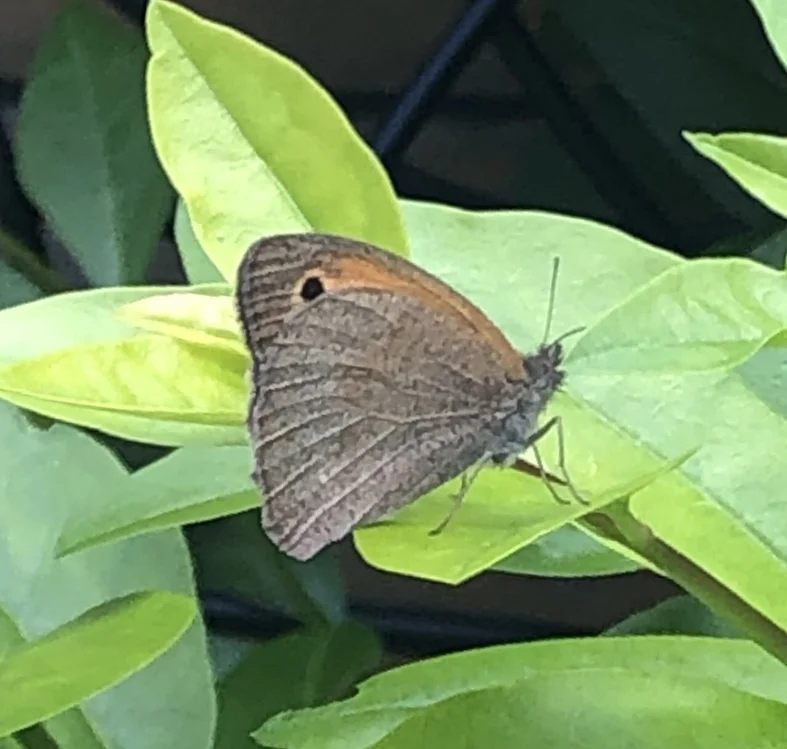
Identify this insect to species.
Maniola jurtina
